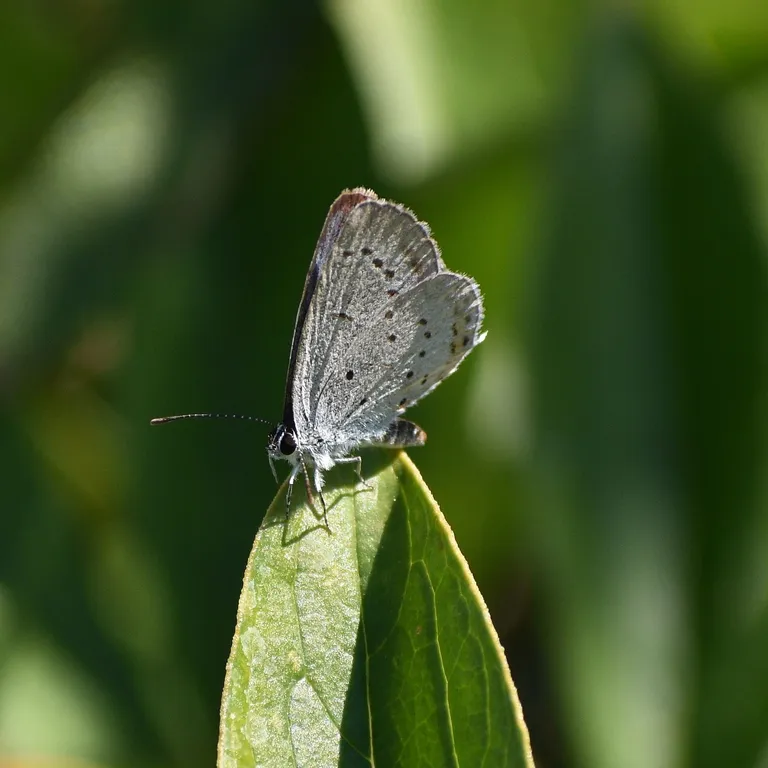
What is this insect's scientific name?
Cupido argiades (also Elkalyce argiades)
